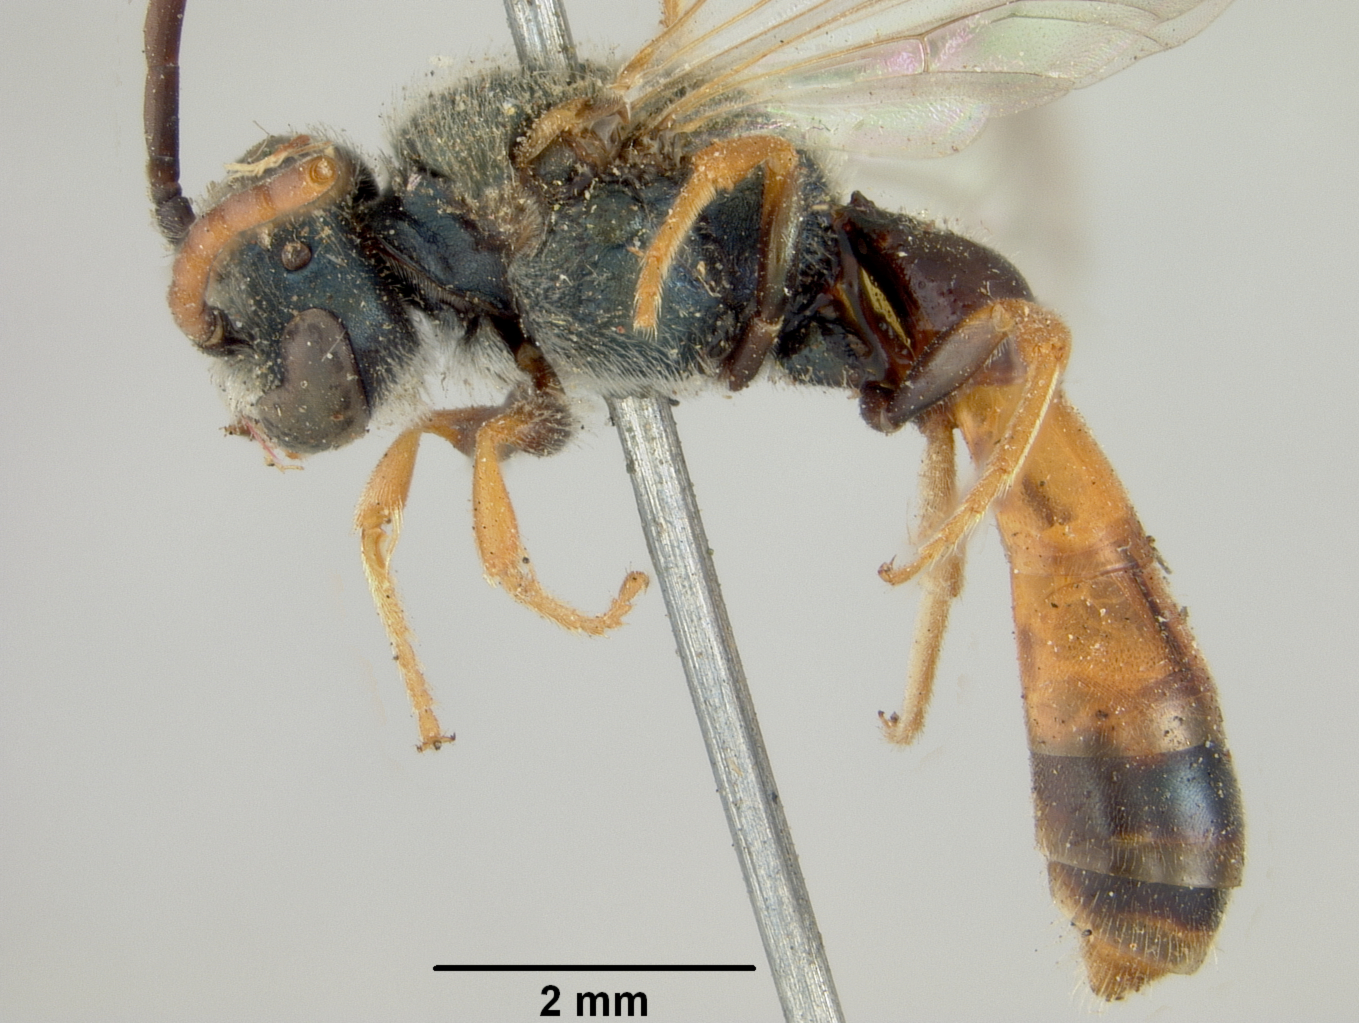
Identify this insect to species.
Rhopalictus callicladurus
